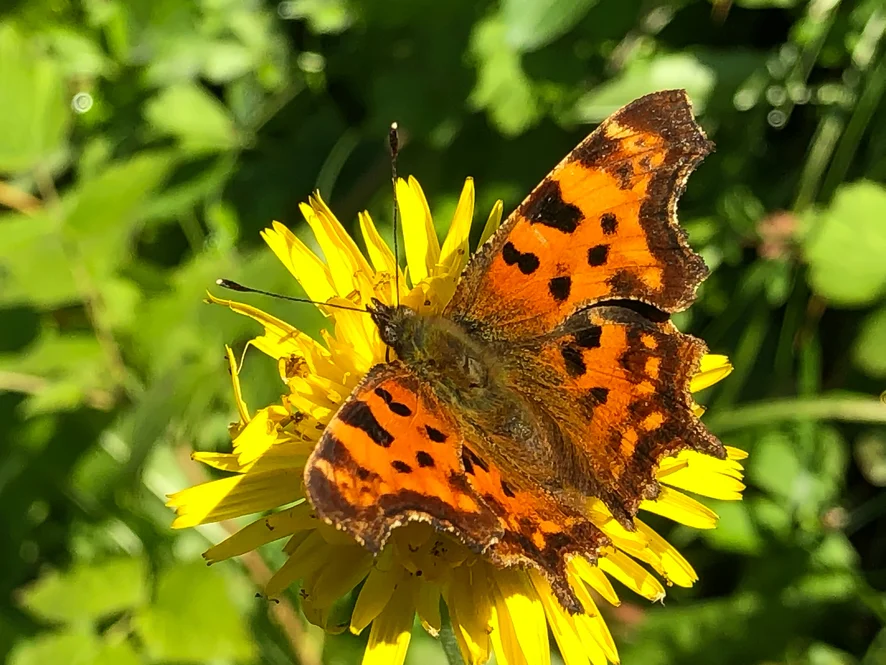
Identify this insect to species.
Polygonia c-album
